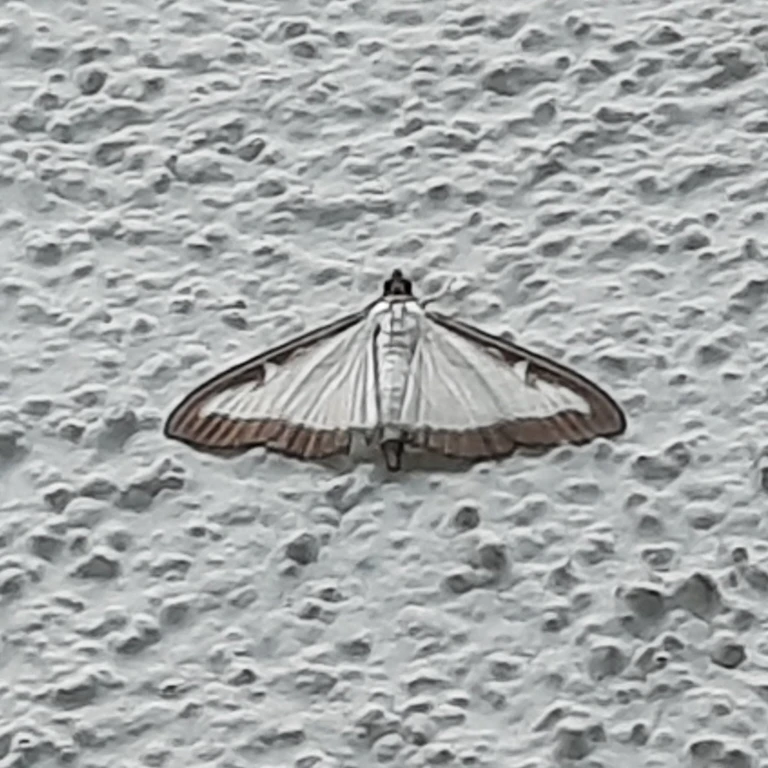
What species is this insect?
Cydalima perspectalis
